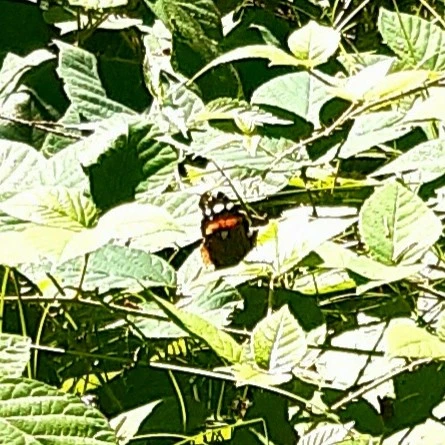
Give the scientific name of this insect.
Vanessa atalanta
